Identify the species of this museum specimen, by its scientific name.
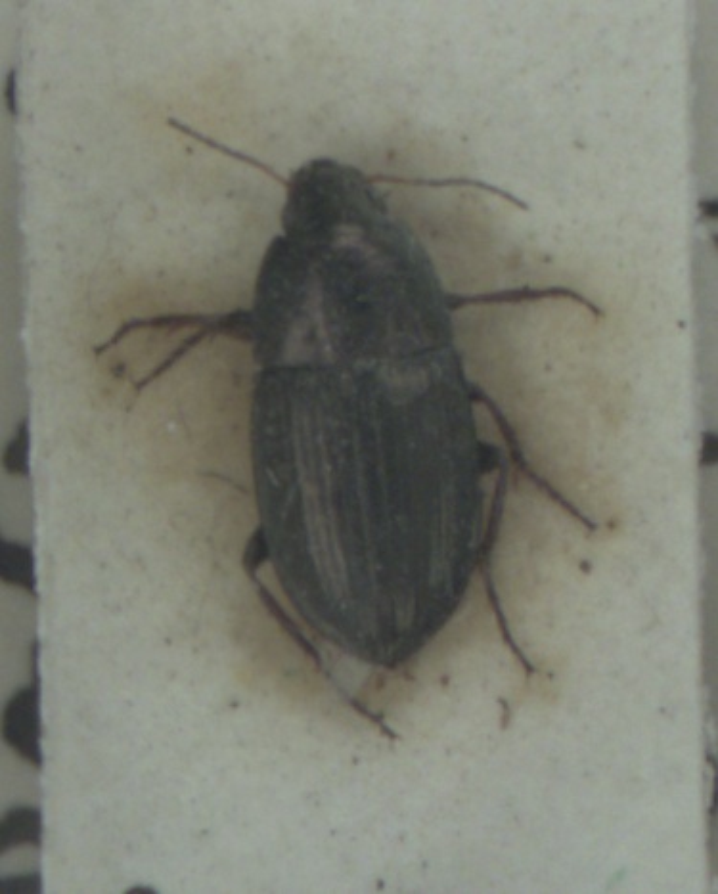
Amara aenea
